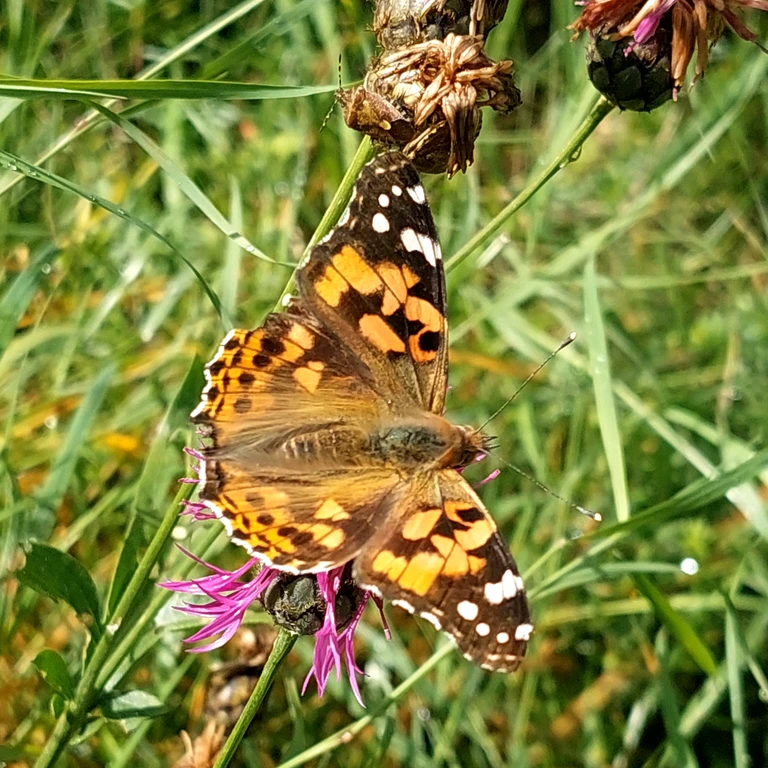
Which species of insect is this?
Vanessa cardui
